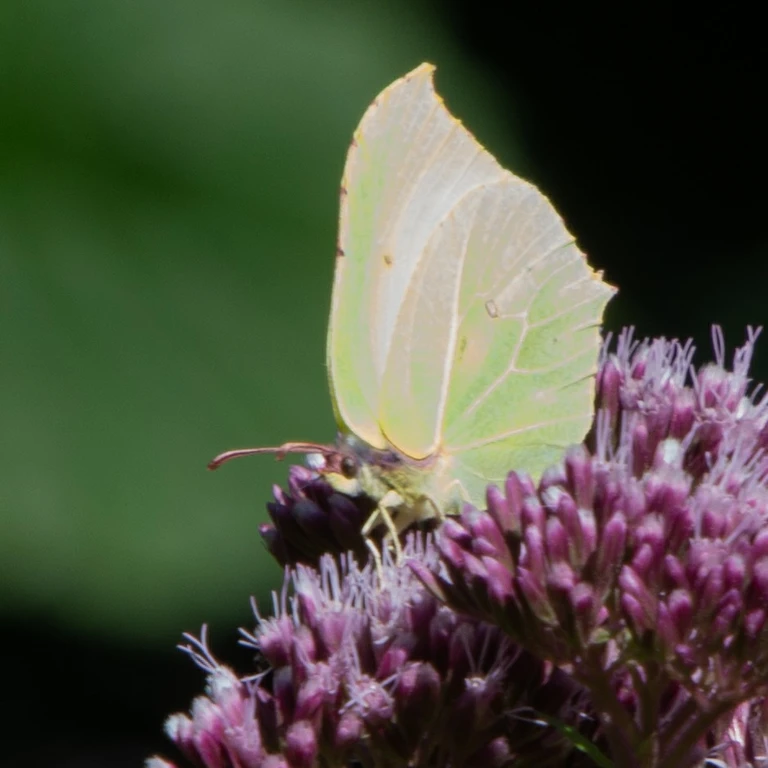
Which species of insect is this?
Gonepteryx rhamni
